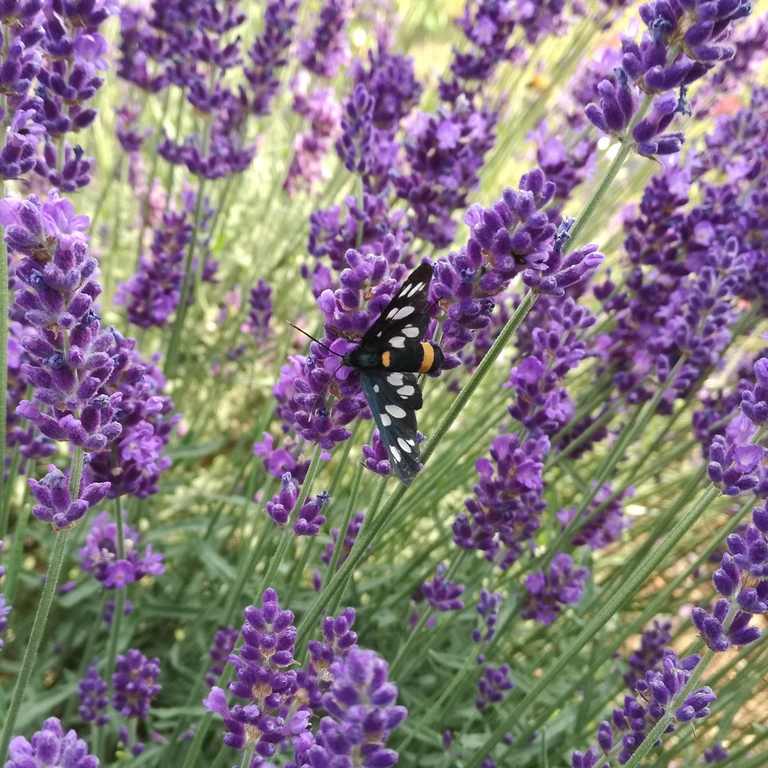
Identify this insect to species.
Amata phegea
